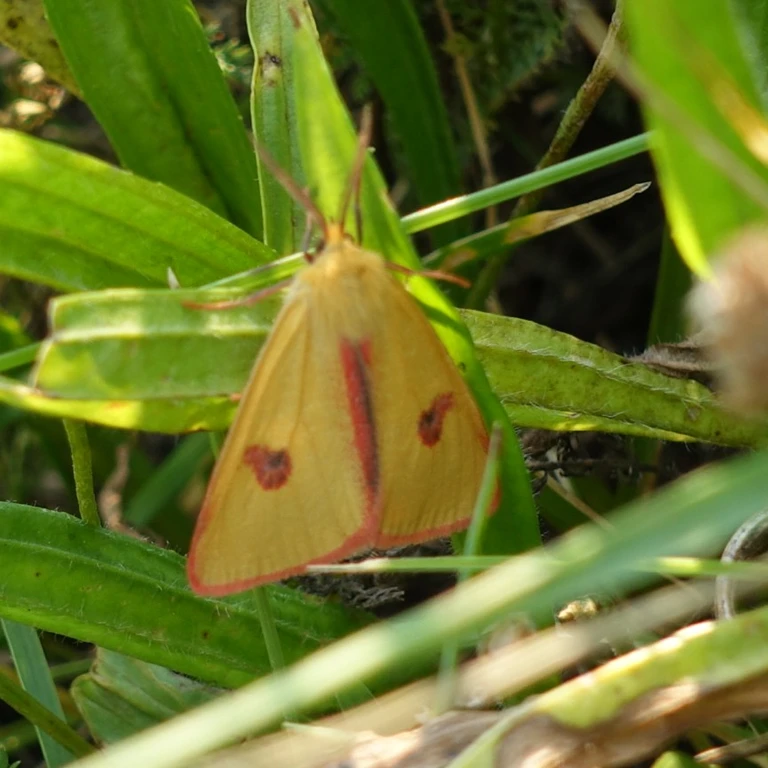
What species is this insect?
Diacrisia sannio
